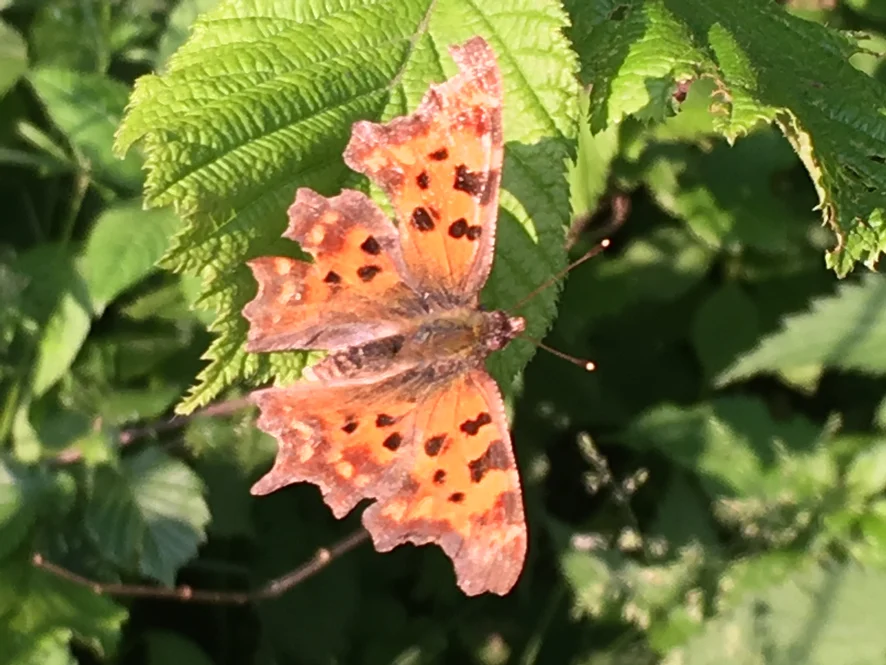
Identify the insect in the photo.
Polygonia c-album
